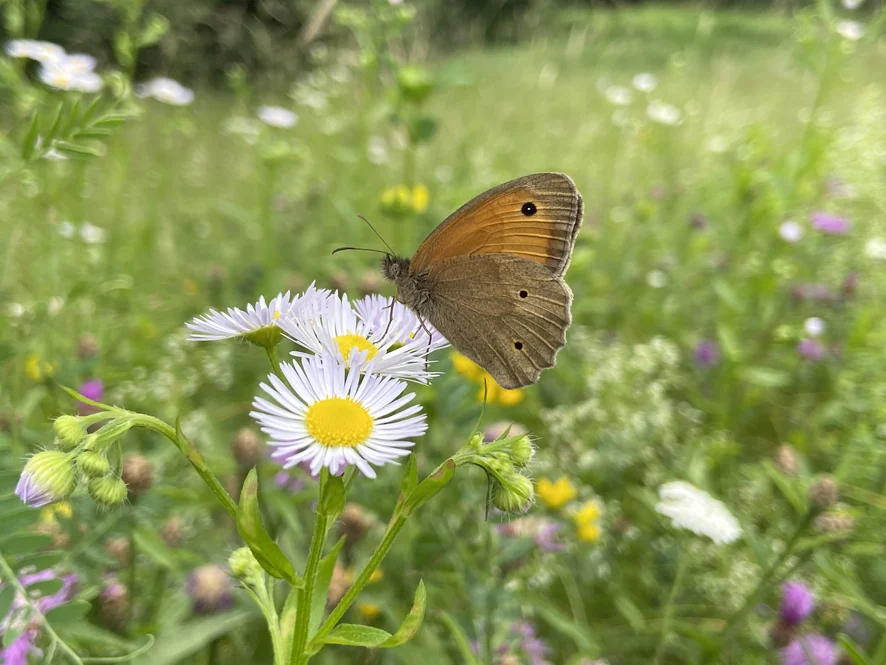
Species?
Maniola jurtina
